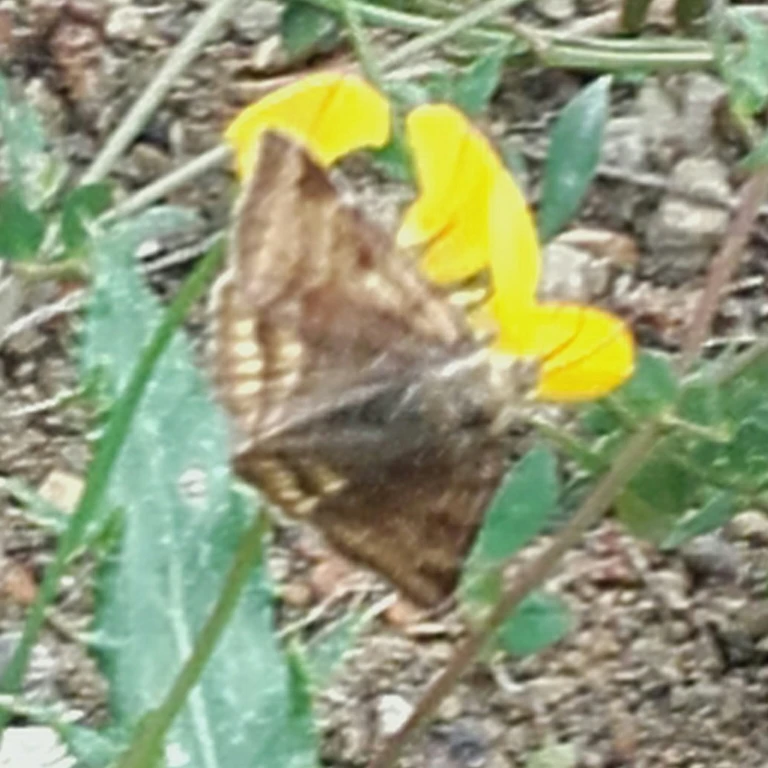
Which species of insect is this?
Euclidia glyphica
